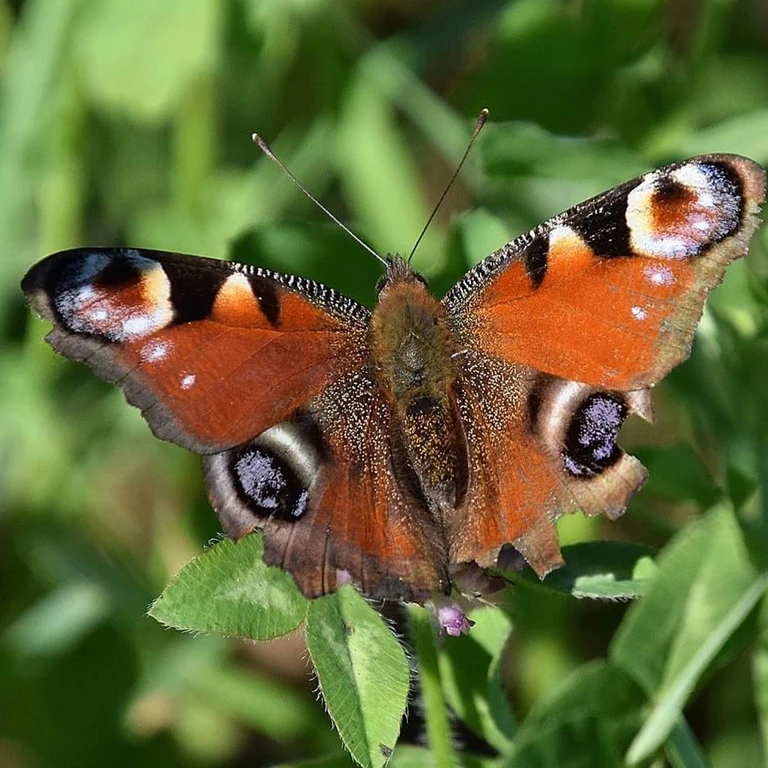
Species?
Aglais io
